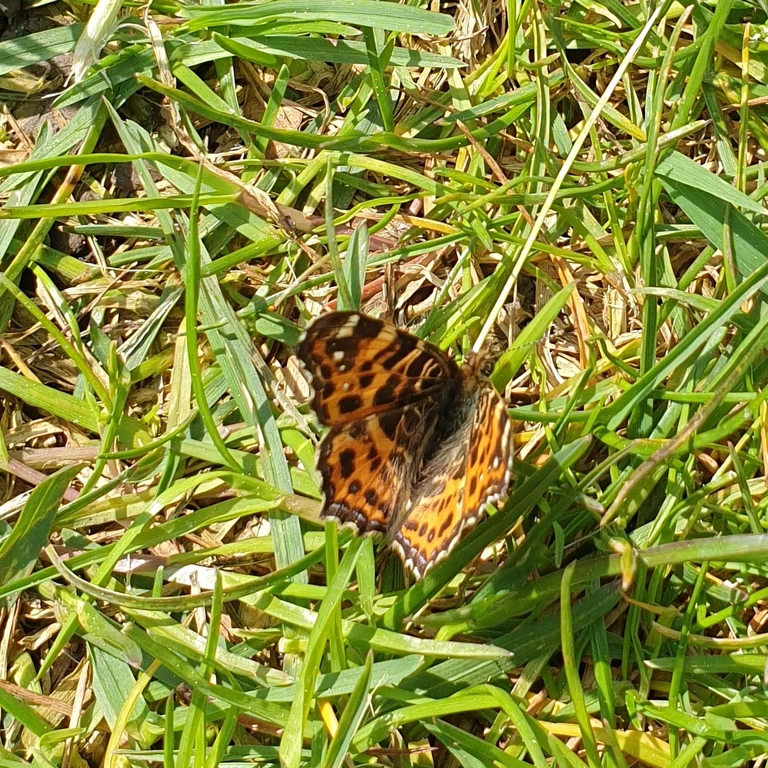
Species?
Araschnia levana
